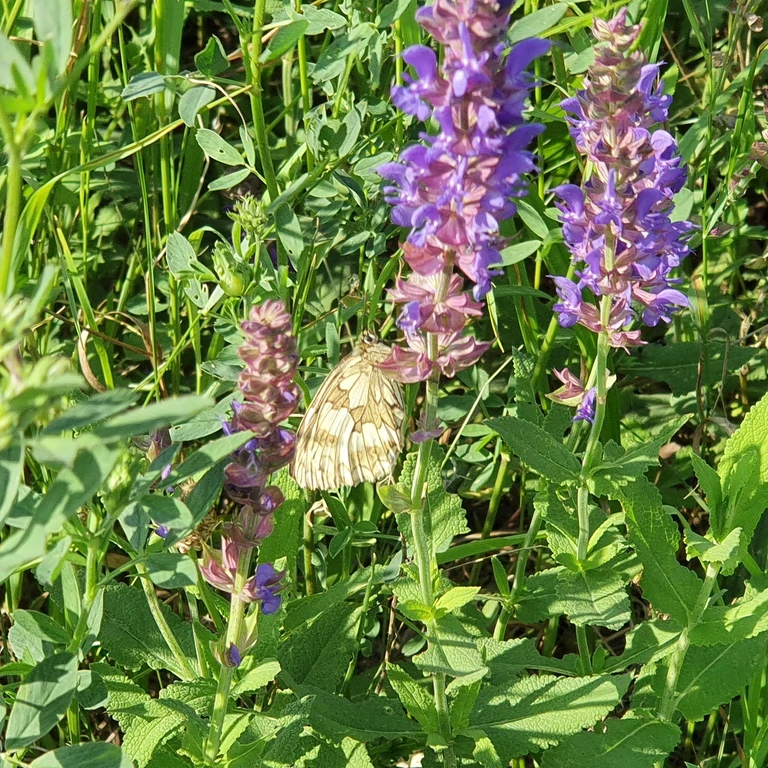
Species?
Melanargia galathea
